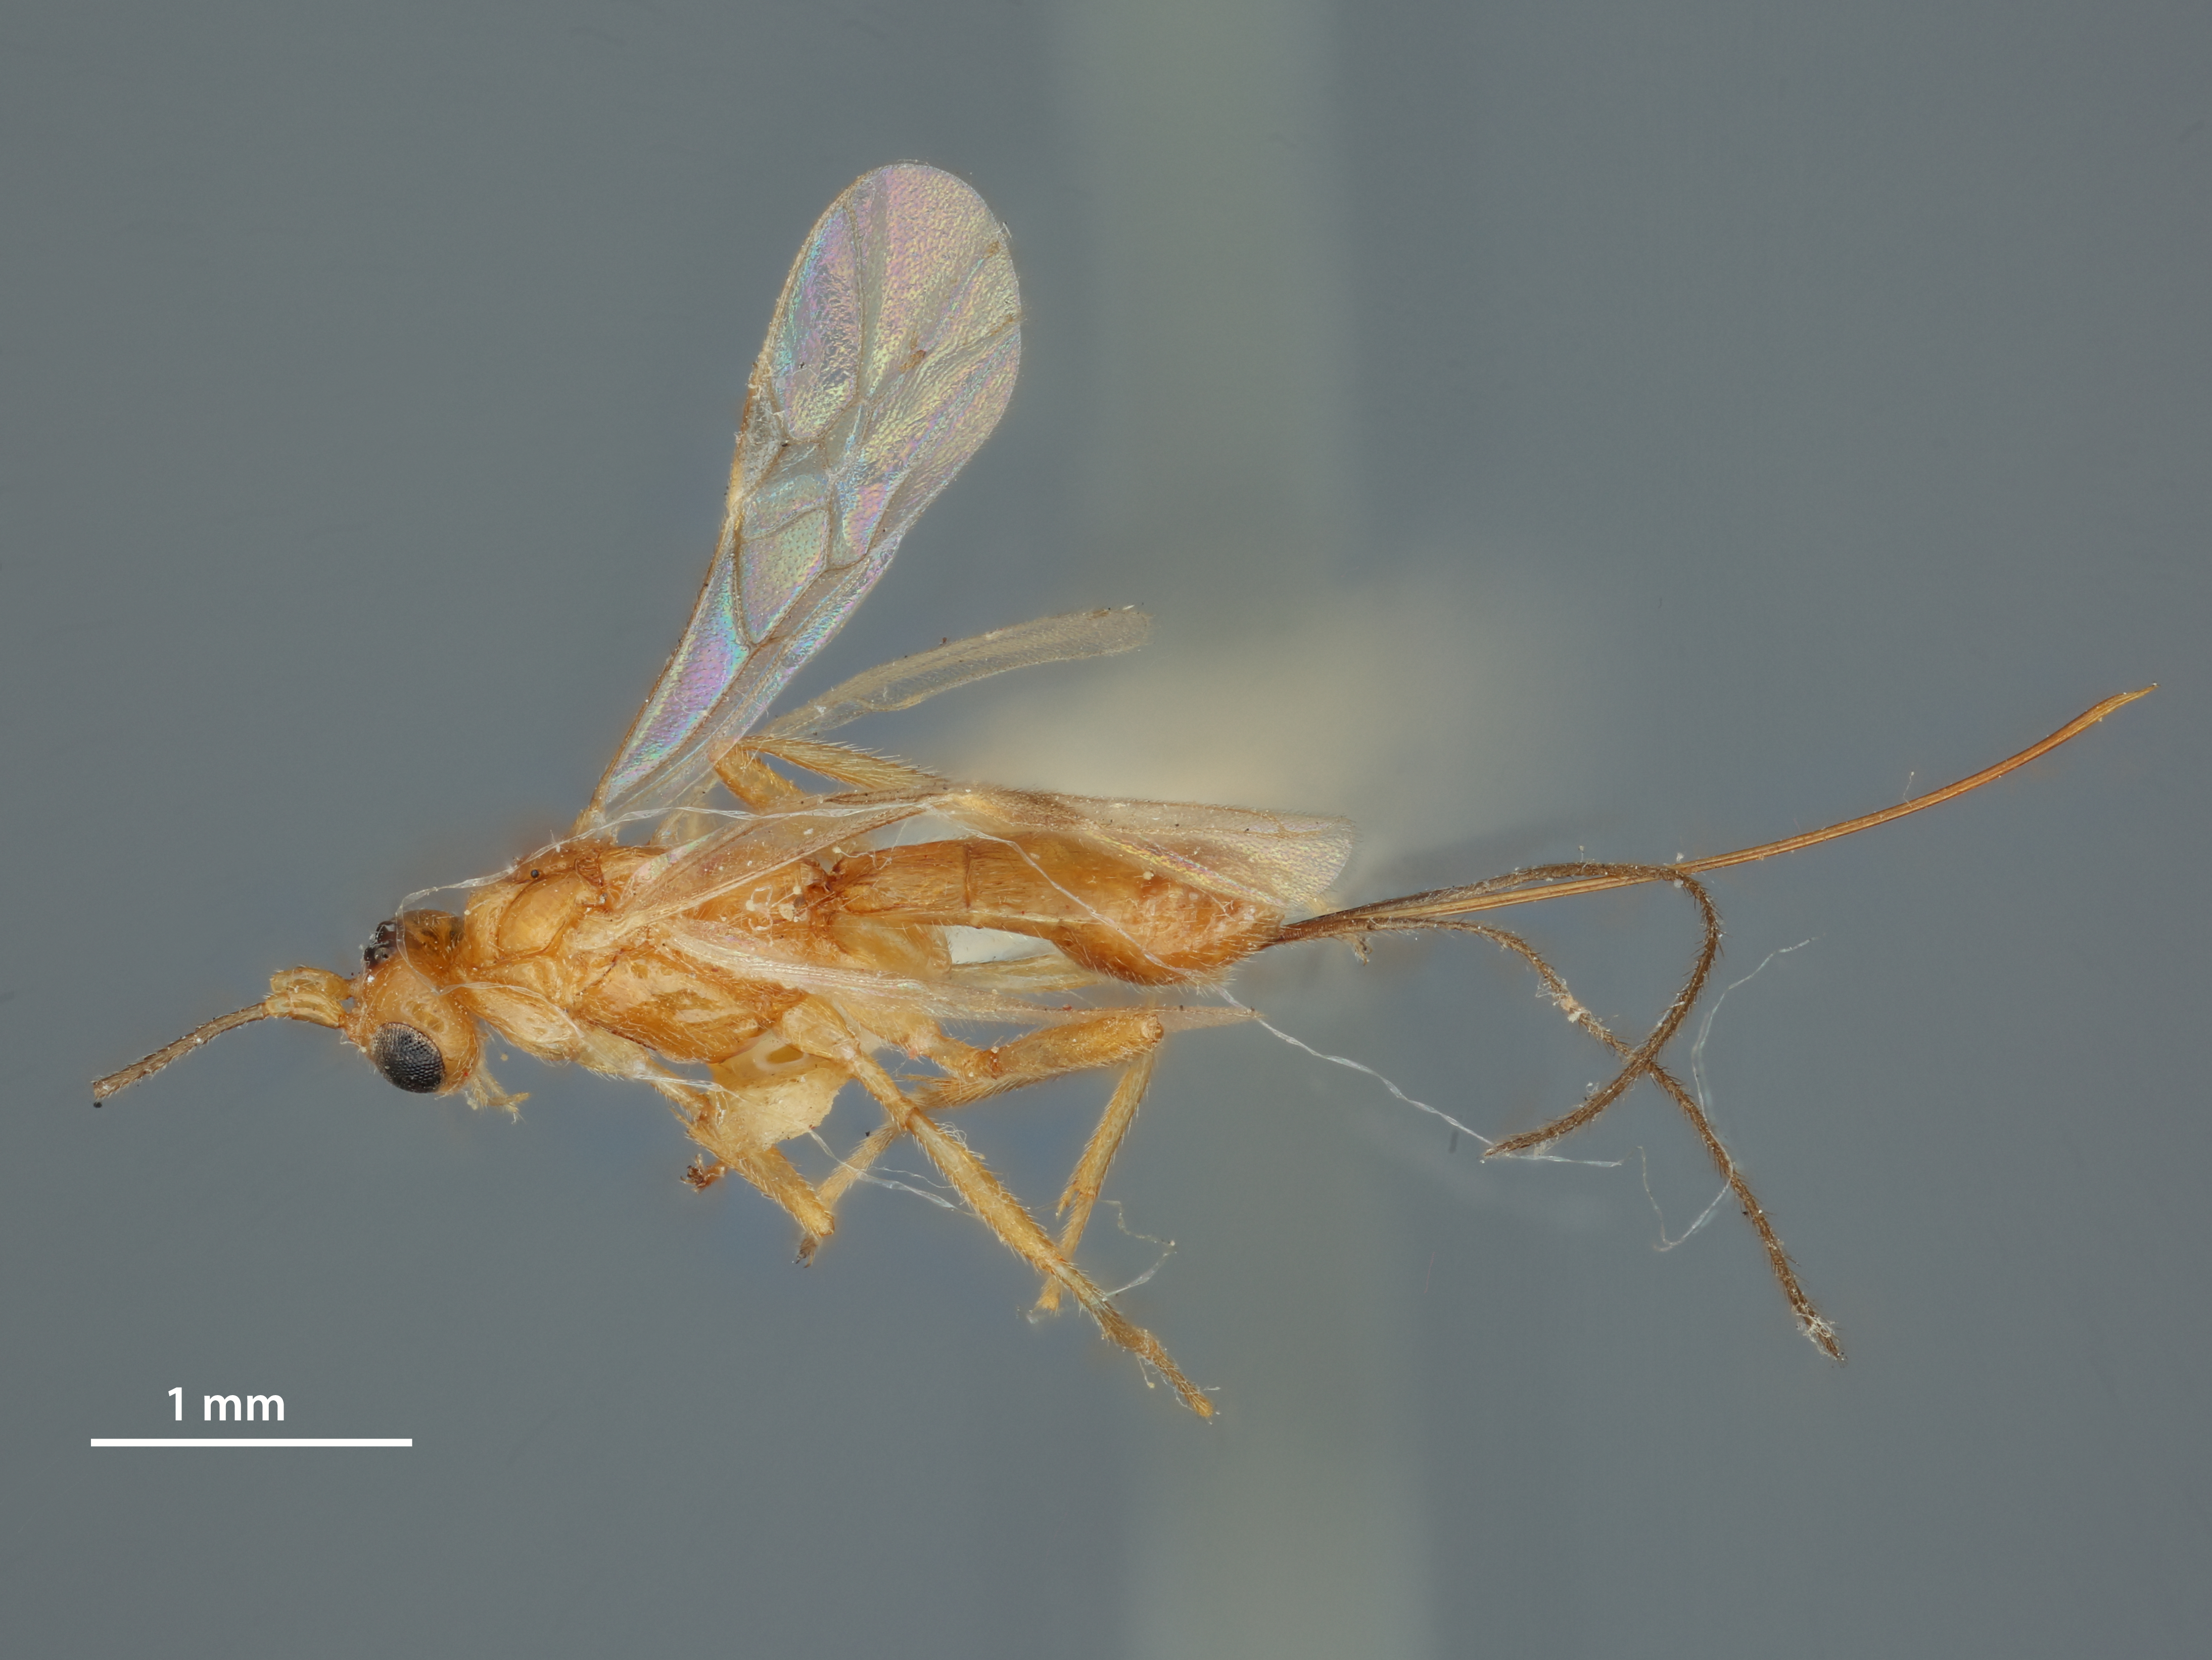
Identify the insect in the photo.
Macrocentrus nicevillei
